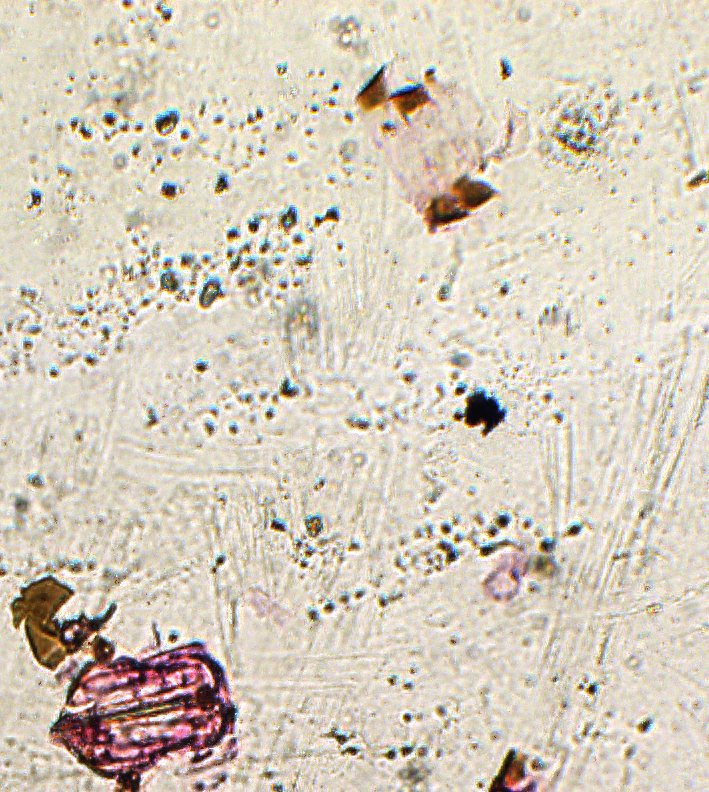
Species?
Physcus flavicornis
